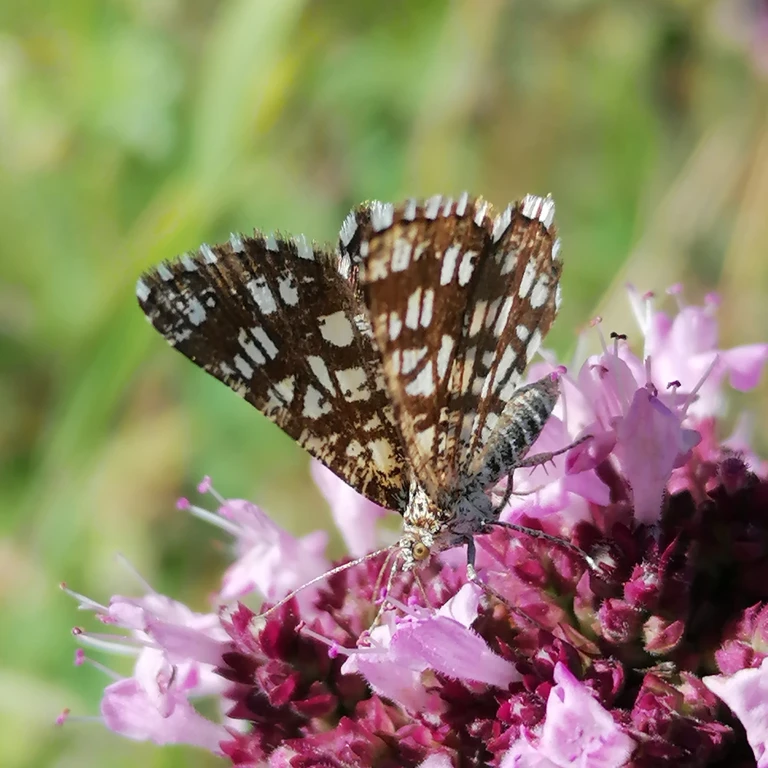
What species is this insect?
Chiasmia clathrata
